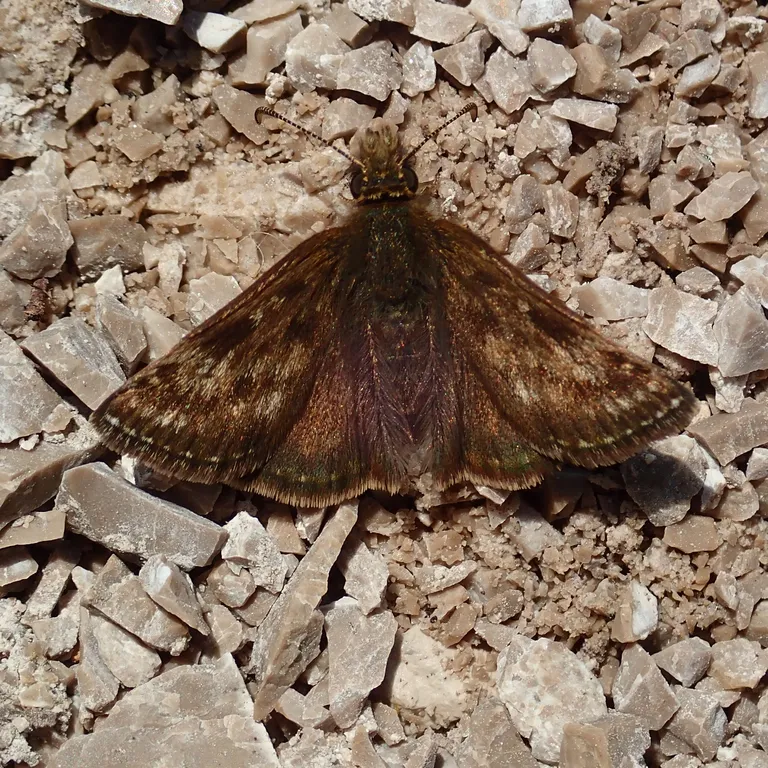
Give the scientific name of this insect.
Erynnis tages
